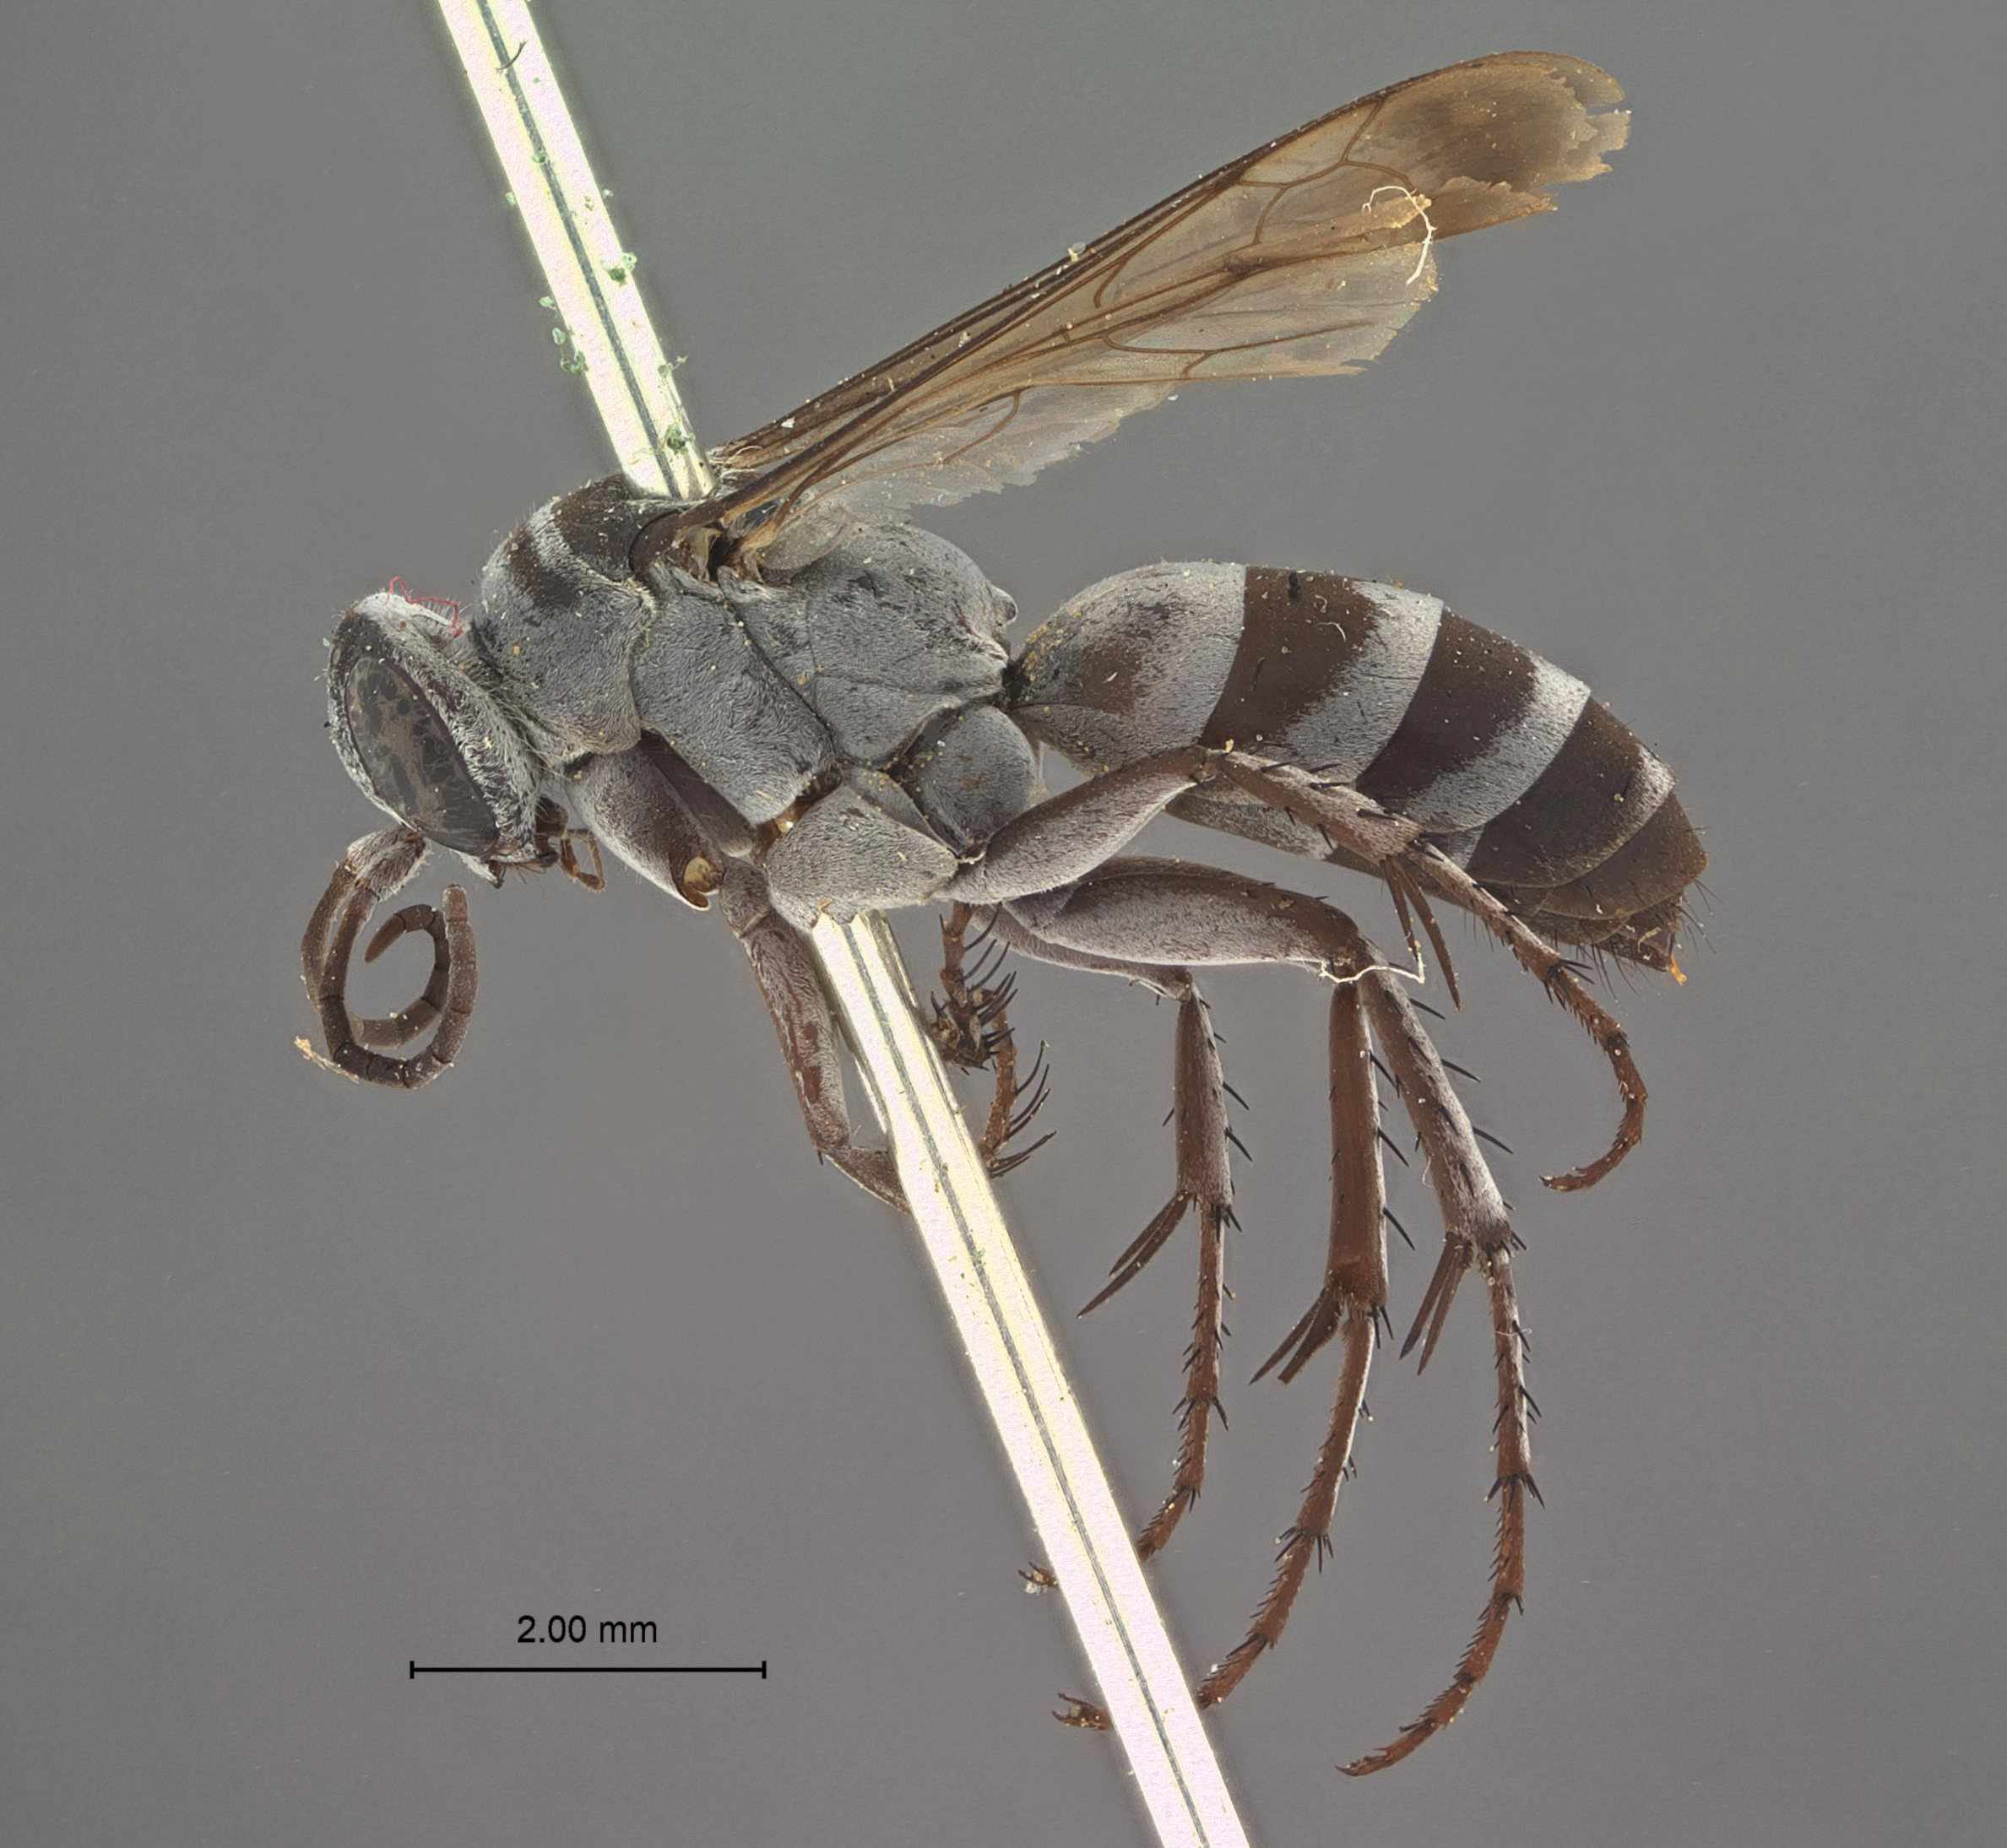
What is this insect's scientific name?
Aporinellus laticeps
